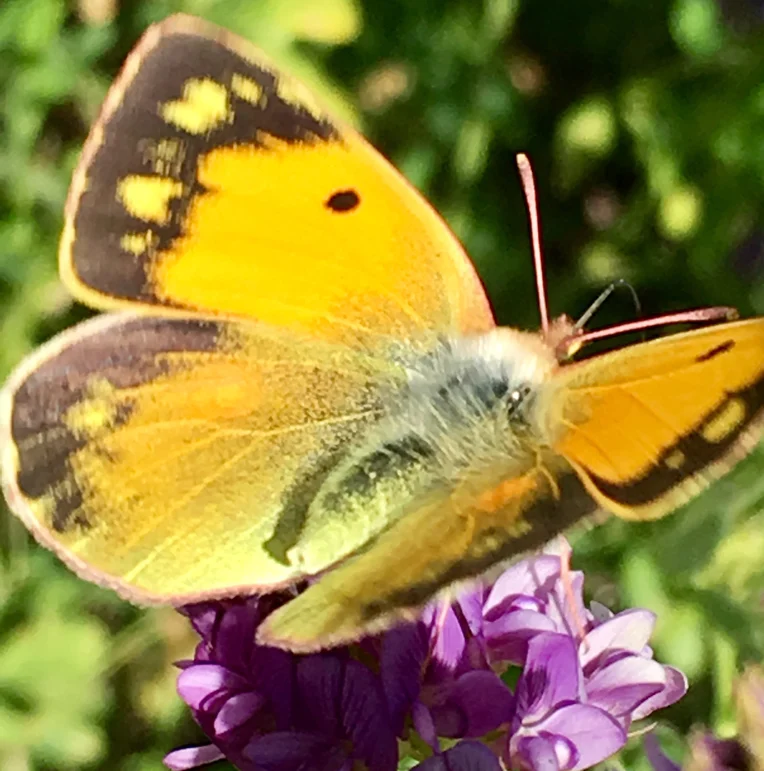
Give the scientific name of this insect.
Colias croceus
